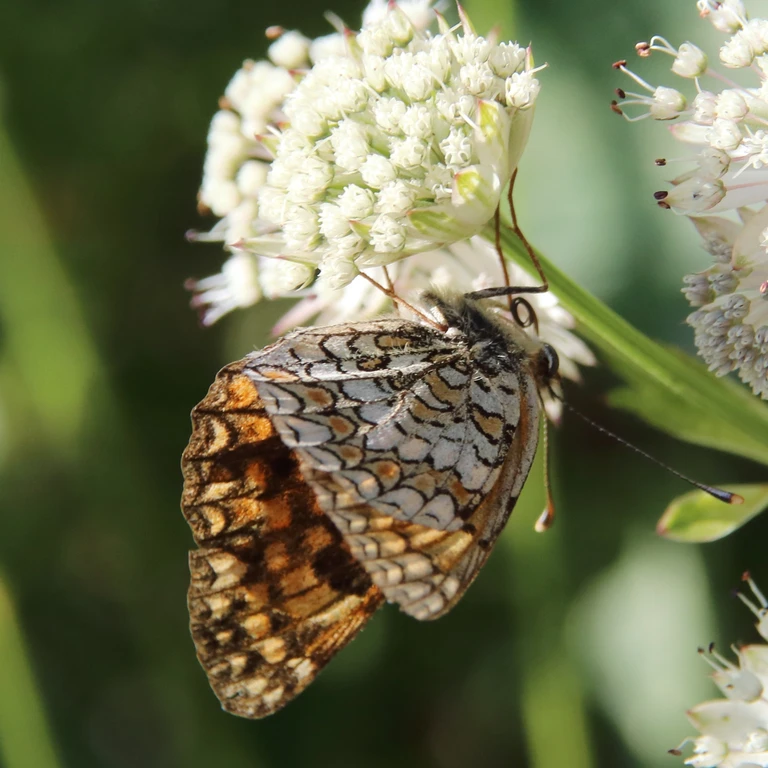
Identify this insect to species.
Melitaea phoebe
